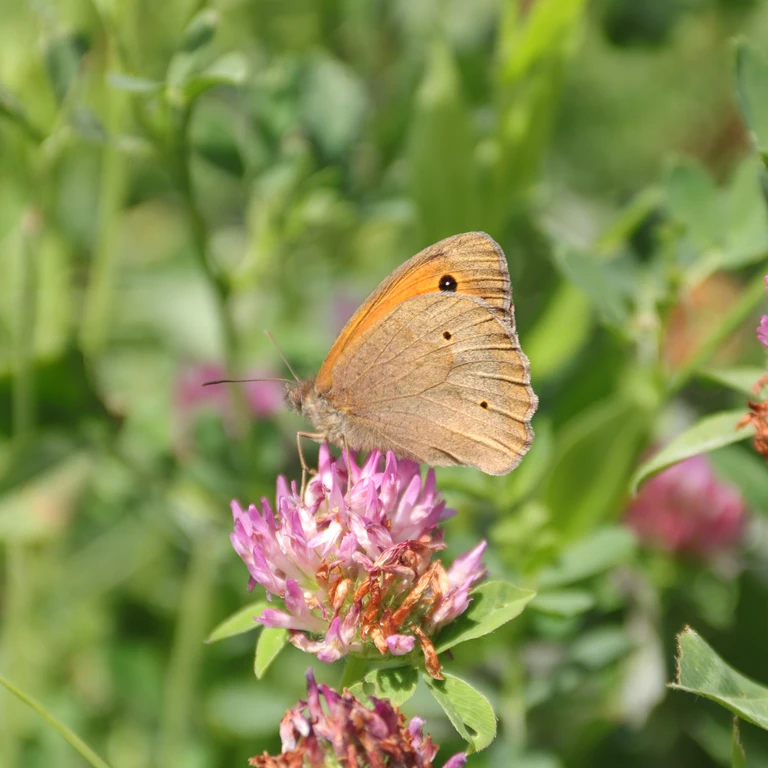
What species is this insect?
Maniola jurtina
